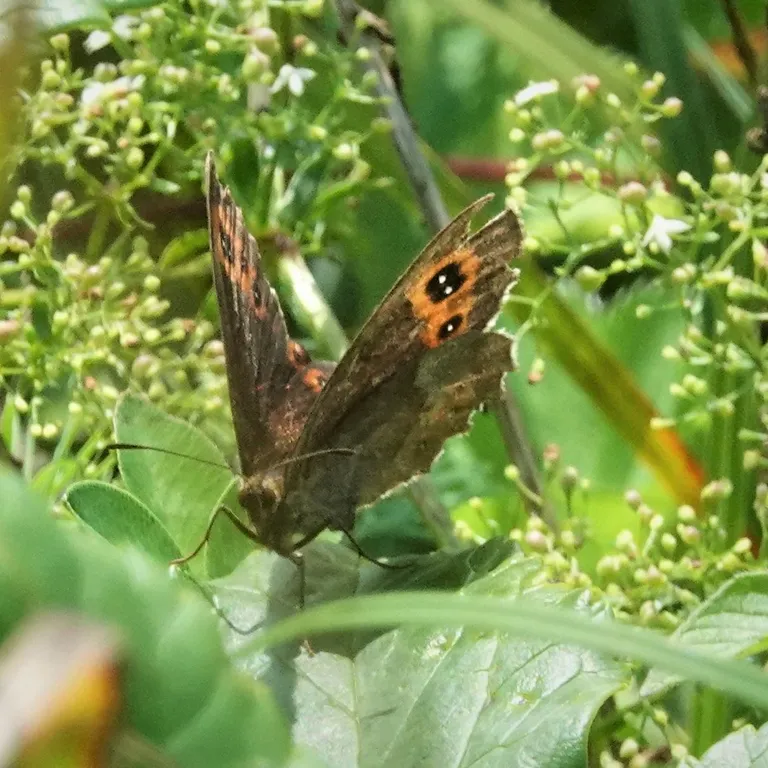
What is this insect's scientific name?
Erebia aethiops
